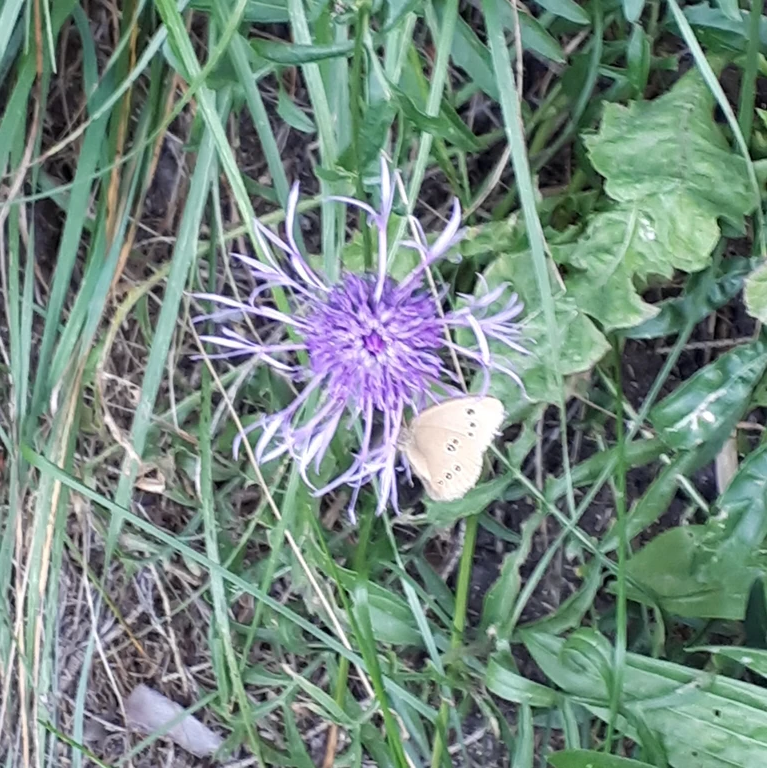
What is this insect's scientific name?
Aphantopus hyperantus
